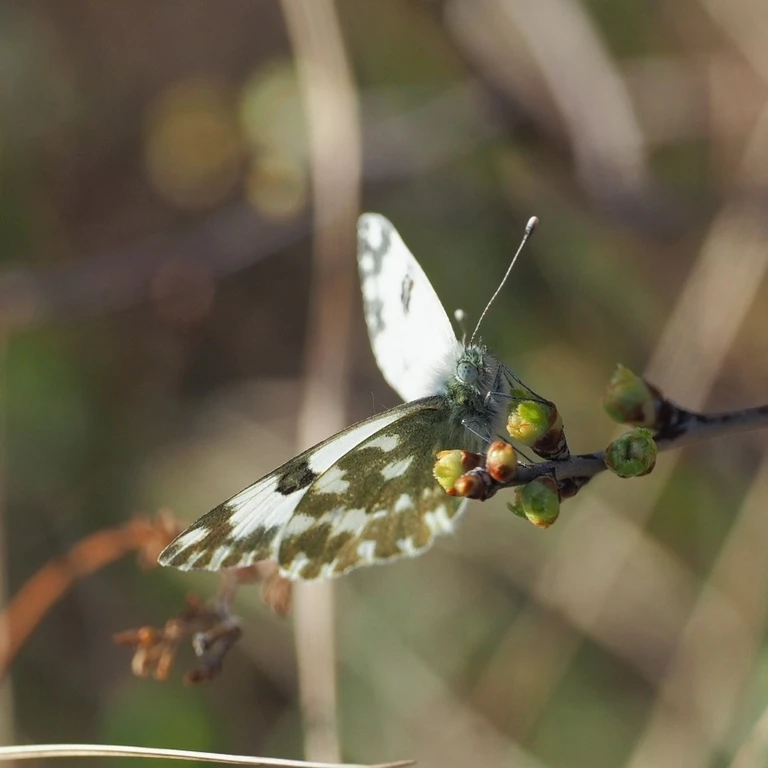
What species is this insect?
Pontia edusa
